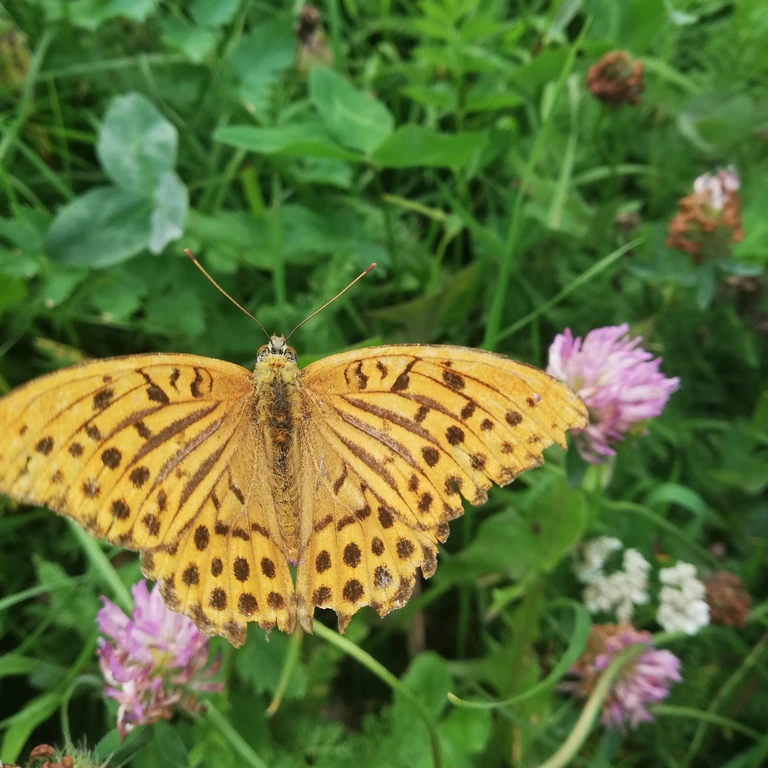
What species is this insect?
Argynnis paphia
